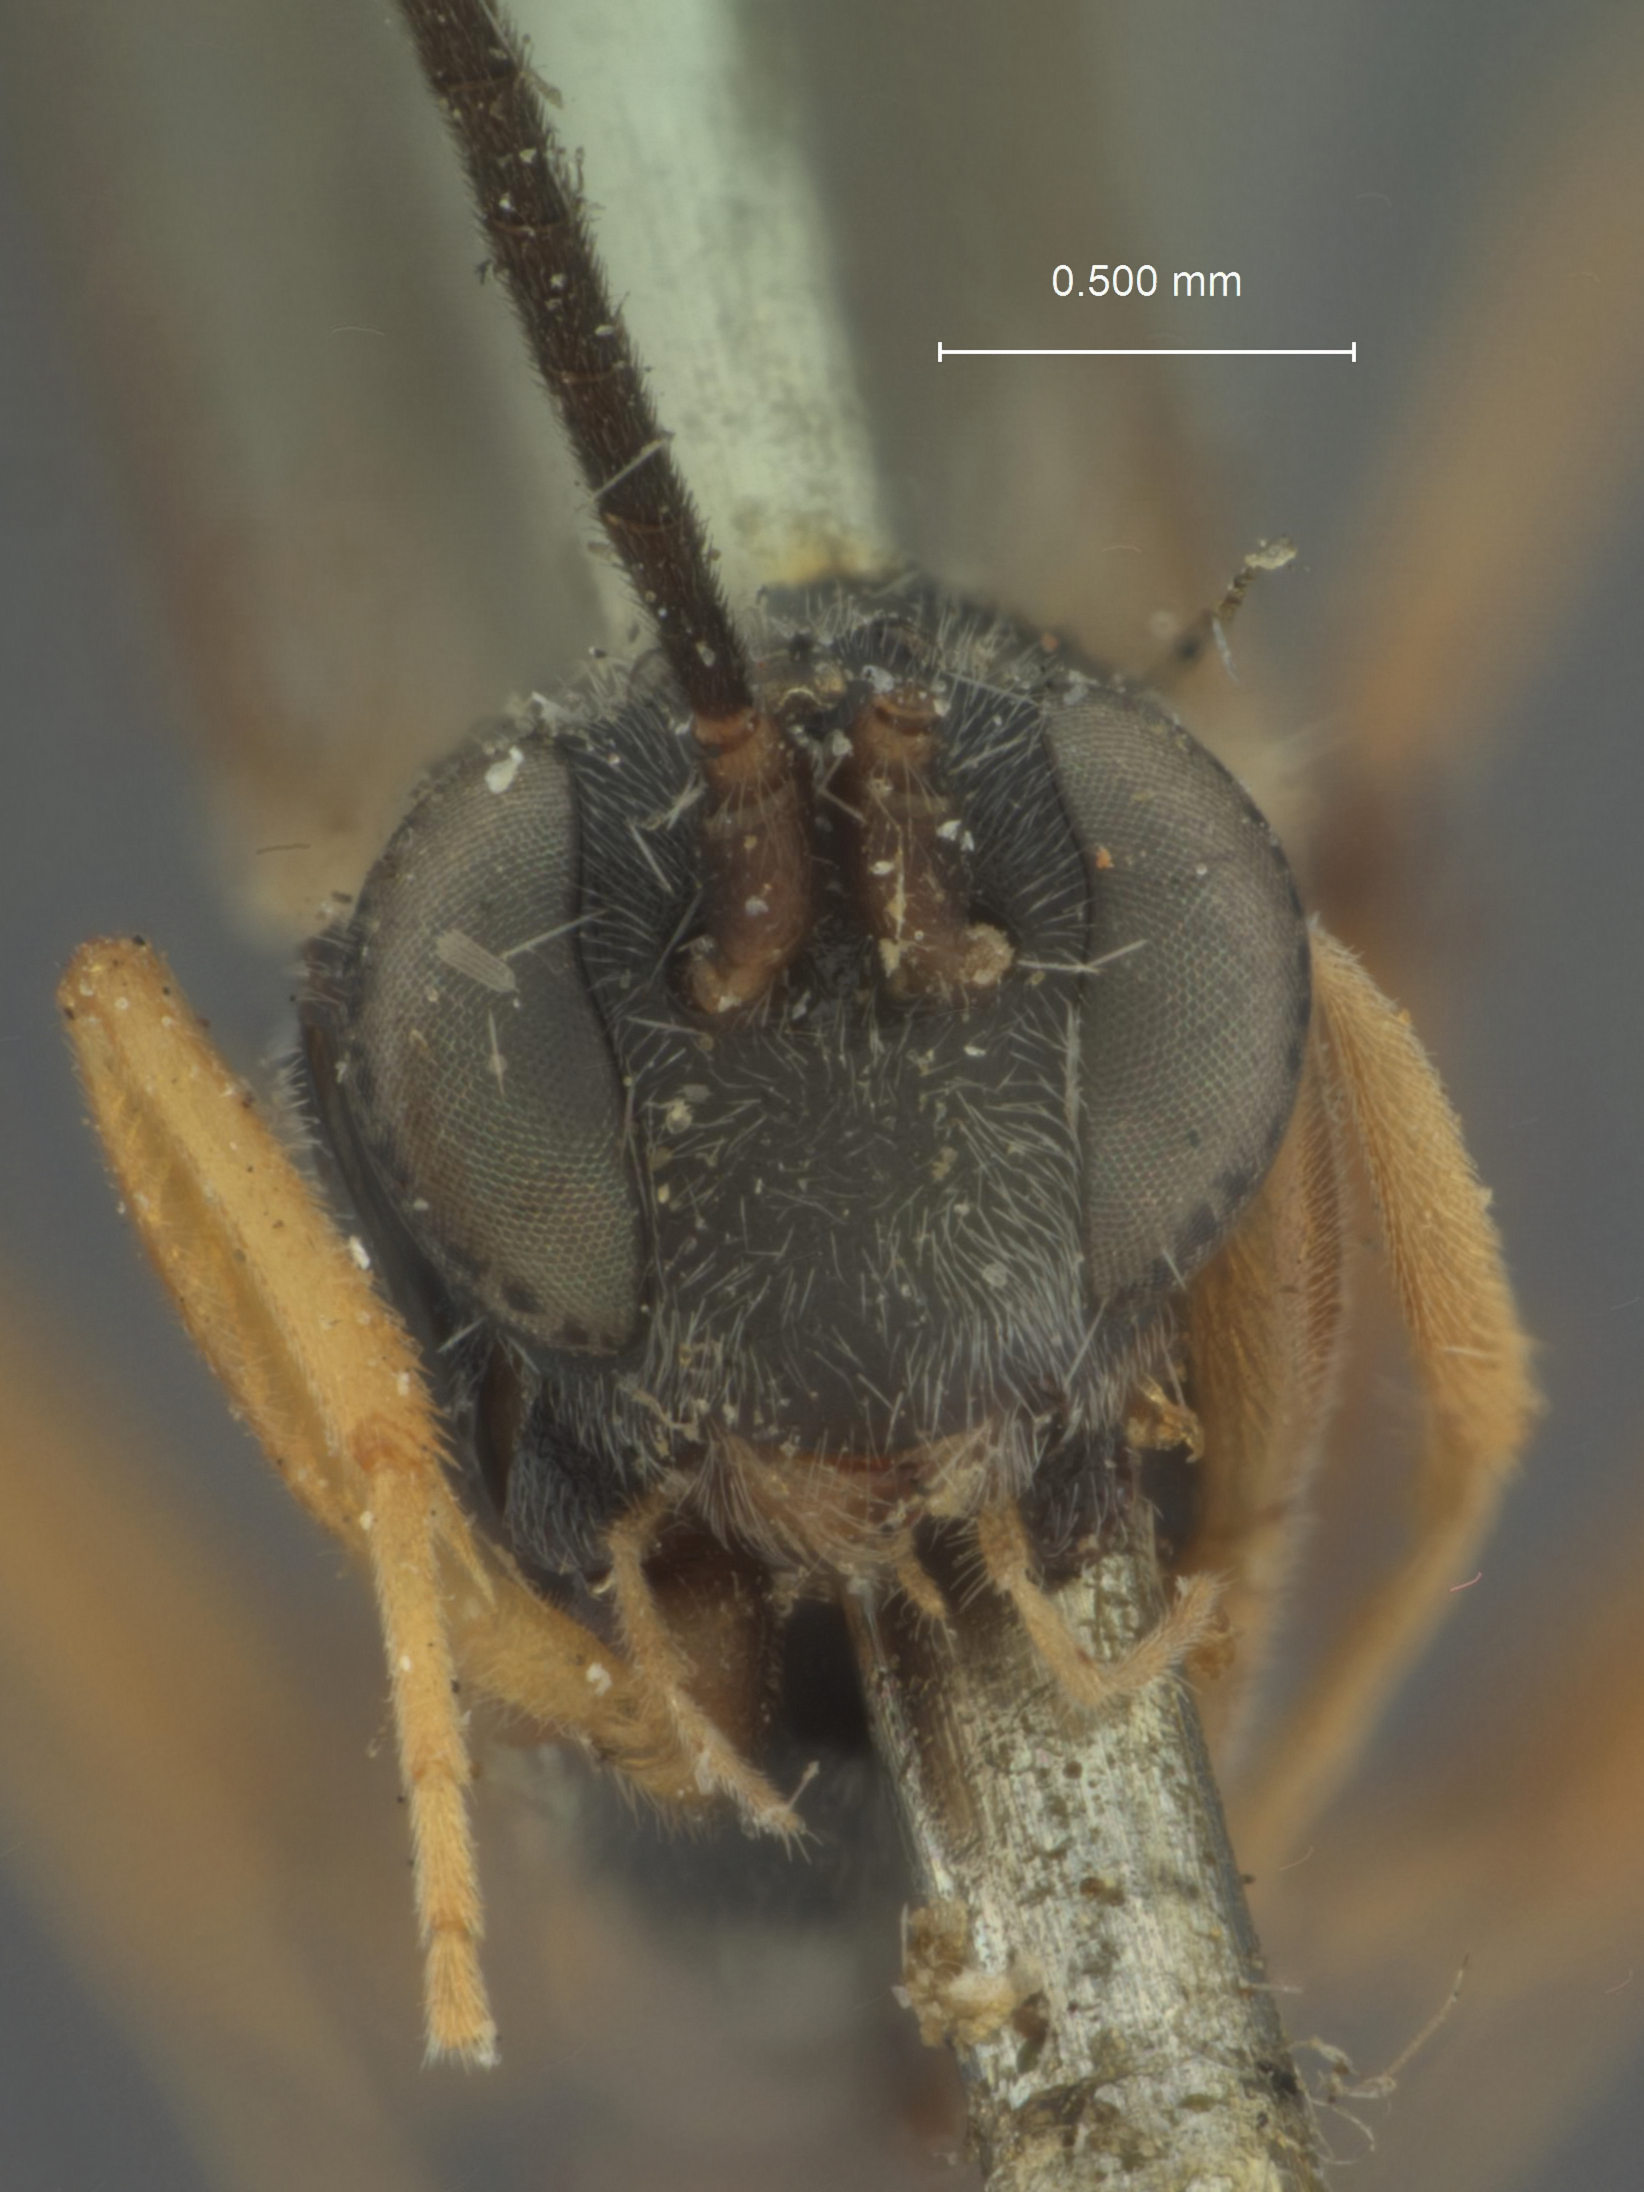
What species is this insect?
Limneria nolae
